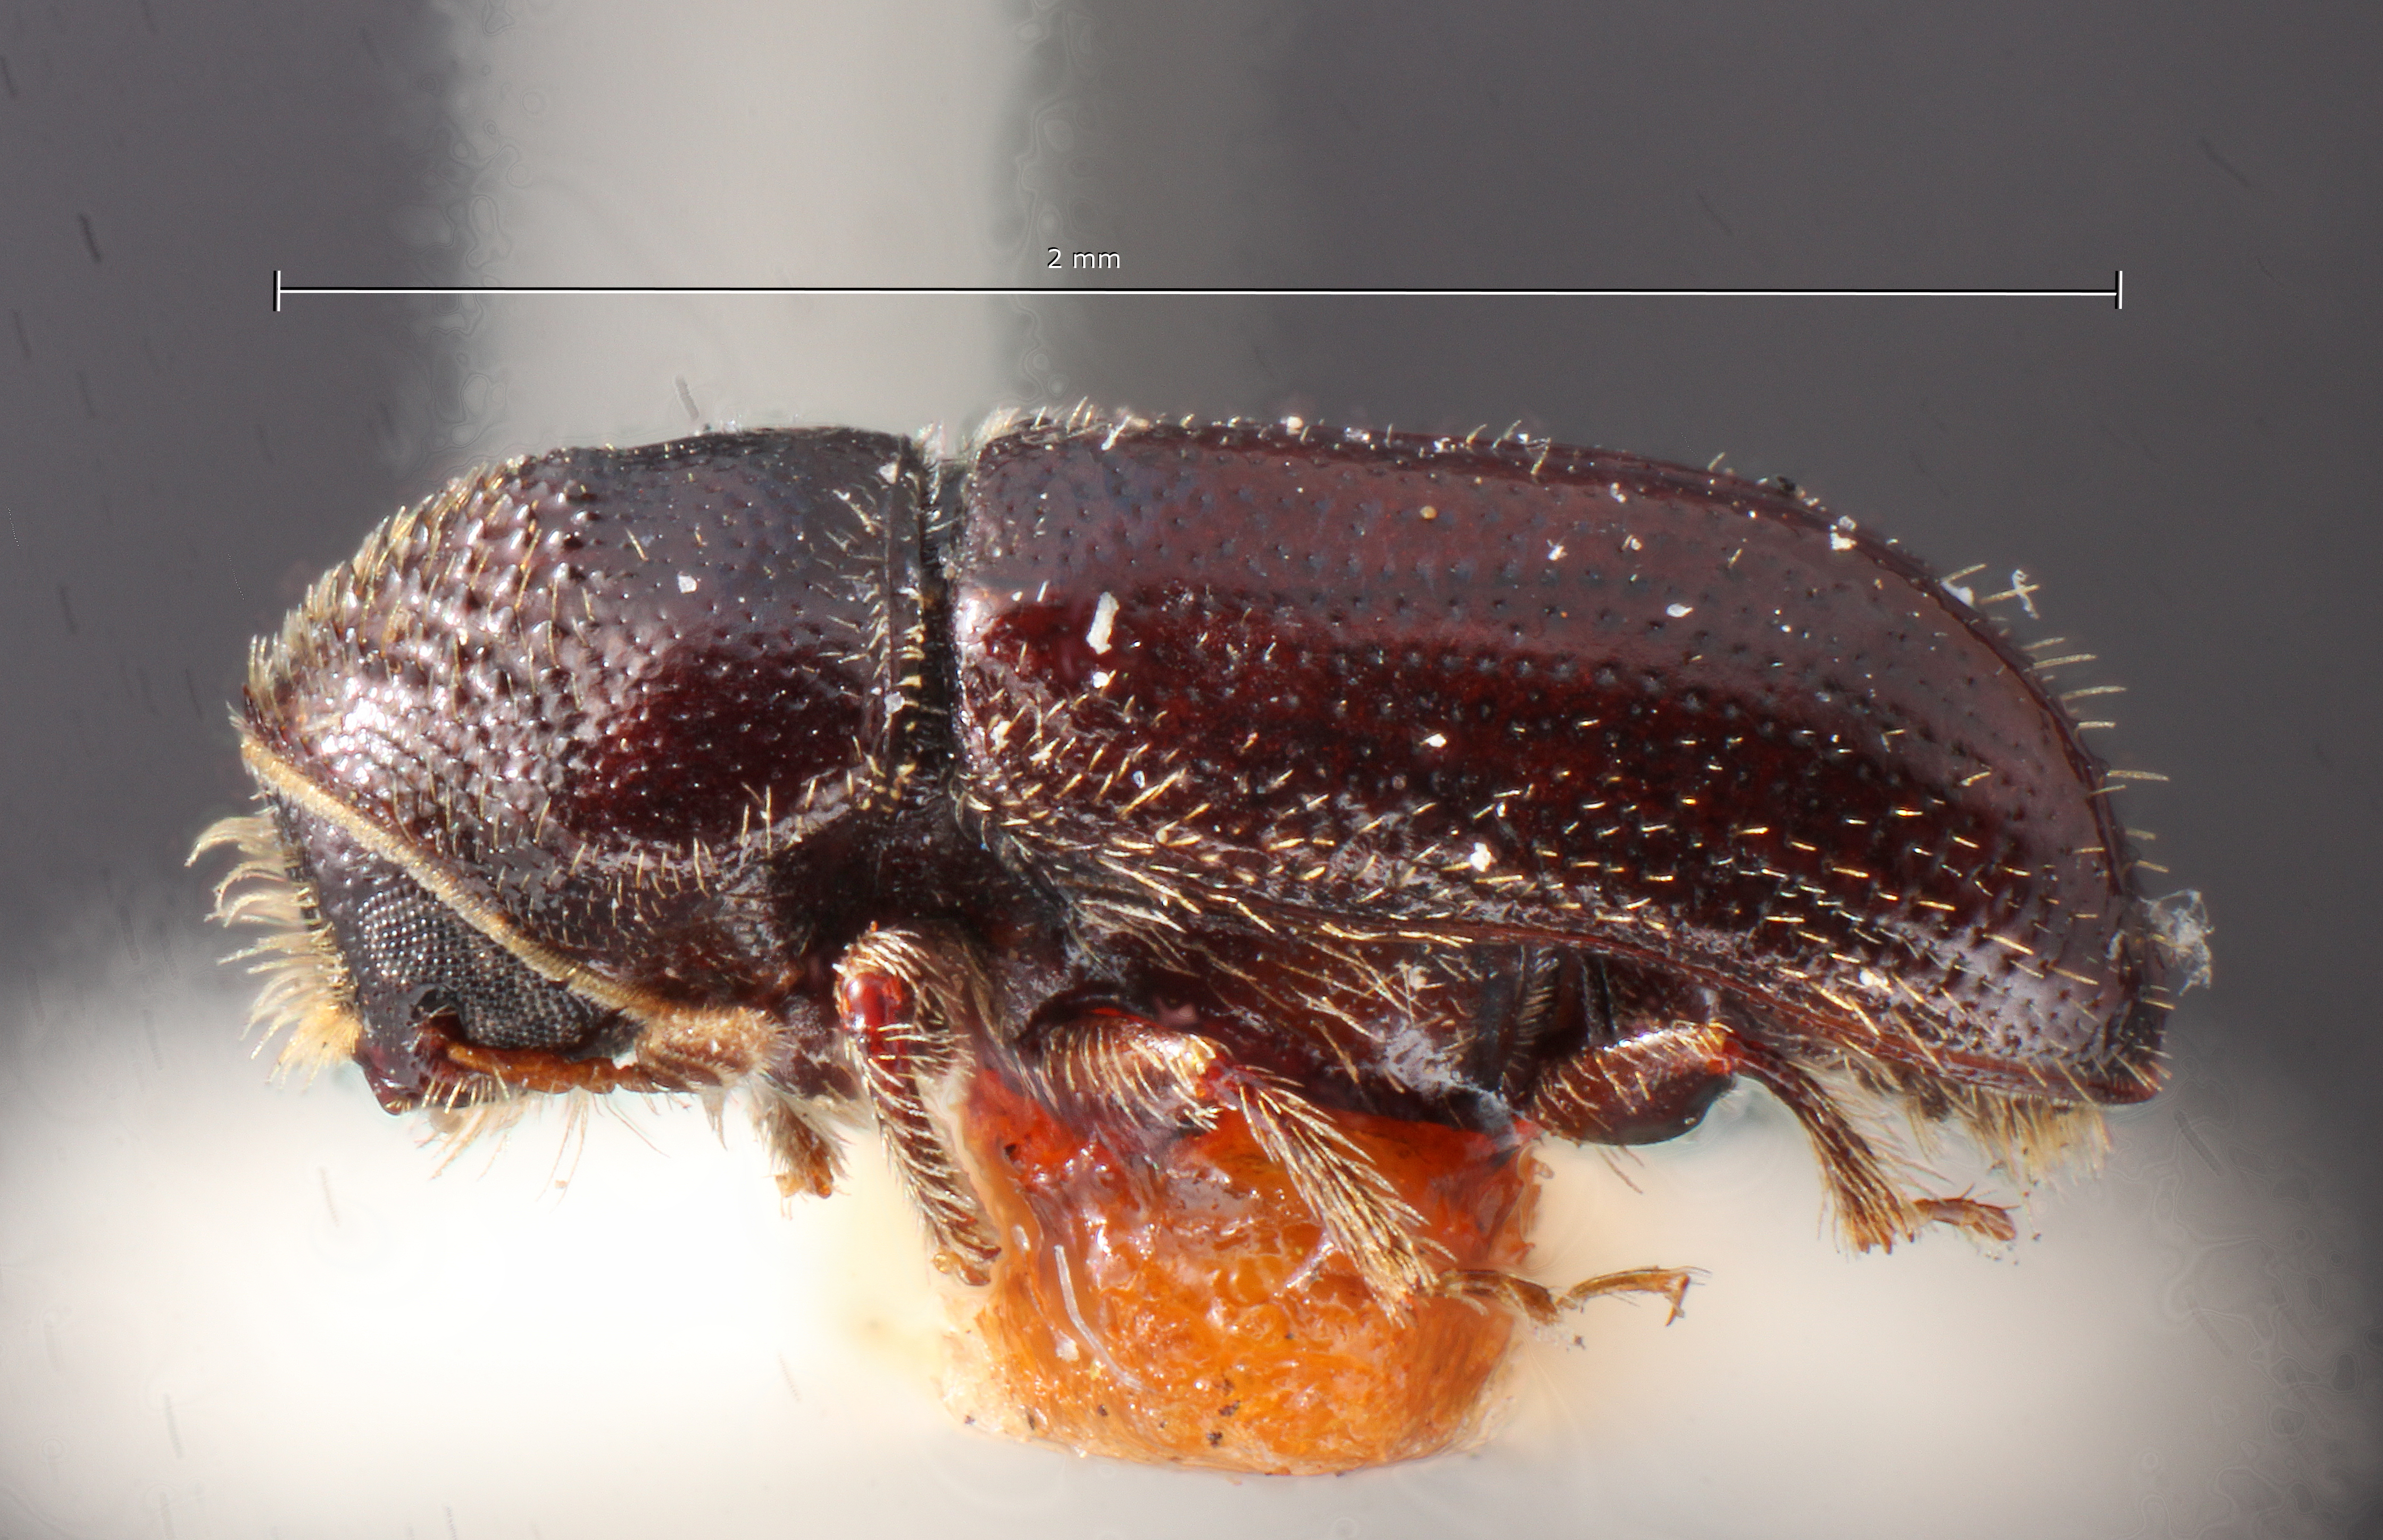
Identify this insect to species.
Pityophthorus opimus
